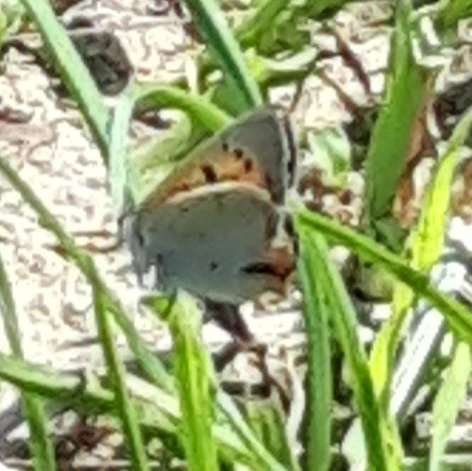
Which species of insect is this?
Lycaena phlaeas
